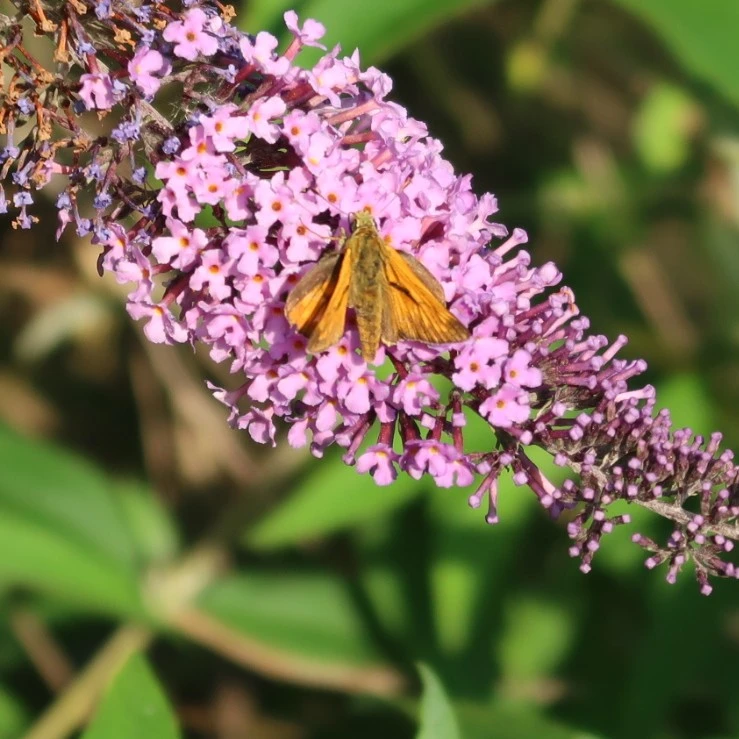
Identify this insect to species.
Ochlodes sylvanus (also Ochlodes venata)
